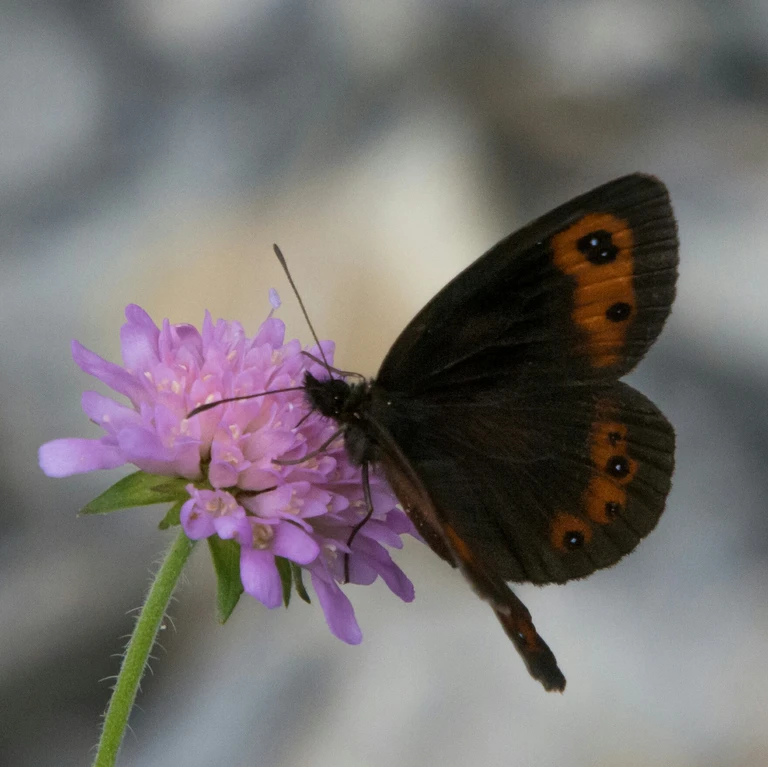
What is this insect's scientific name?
Erebia aethiops
